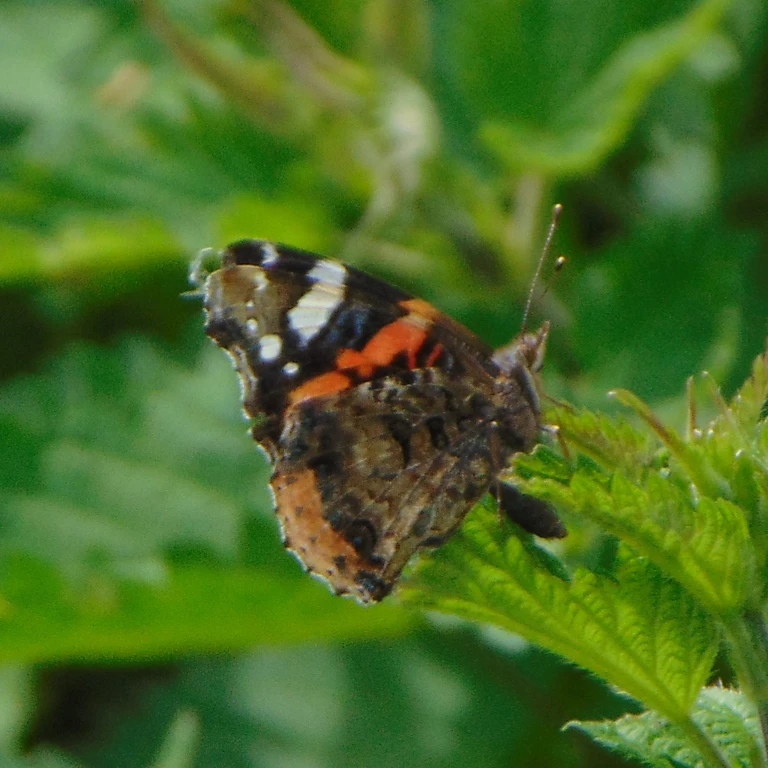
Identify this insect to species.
Vanessa atalanta
